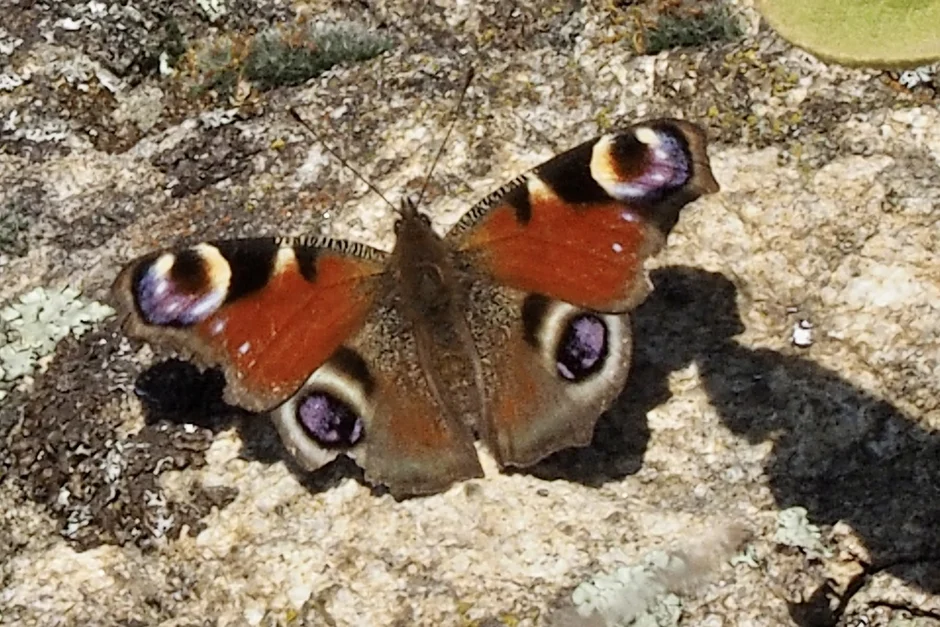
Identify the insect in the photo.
Aglais io
